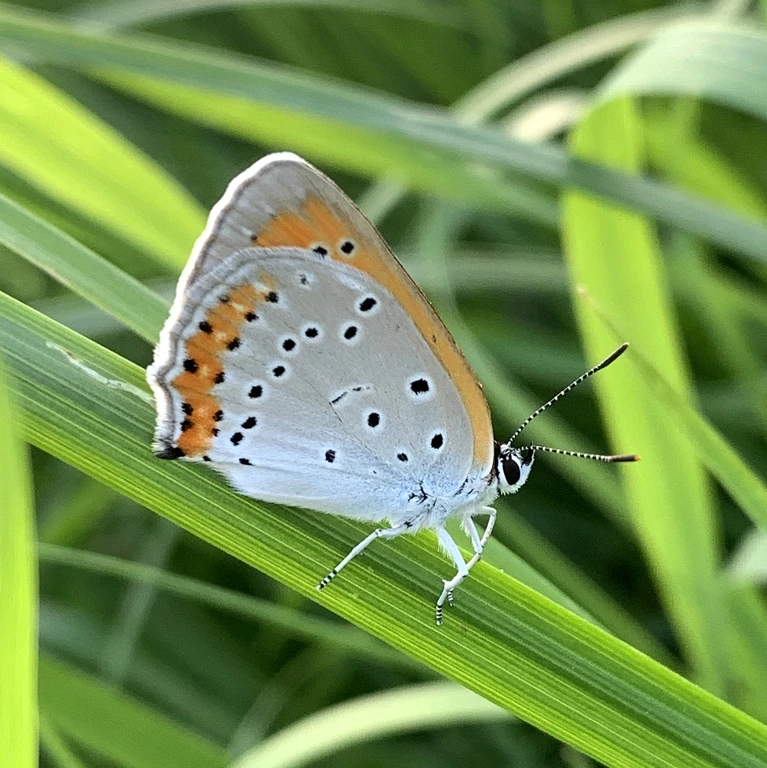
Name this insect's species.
Lycaena dispar
